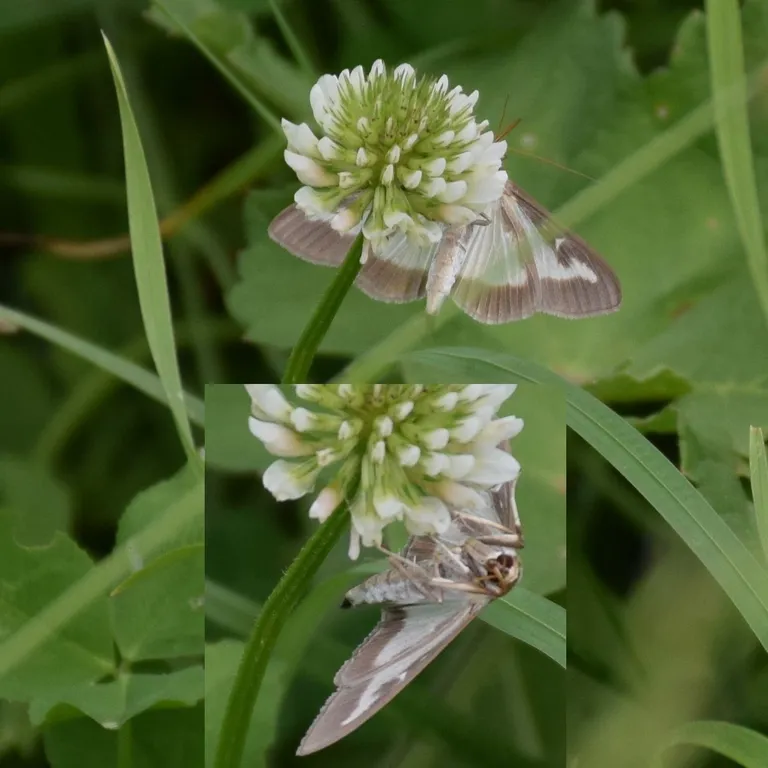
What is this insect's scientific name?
Cydalima perspectalis
